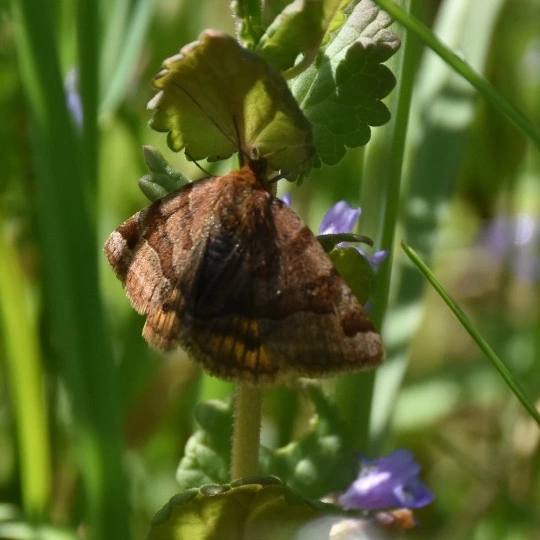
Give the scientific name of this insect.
Euclidia glyphica
